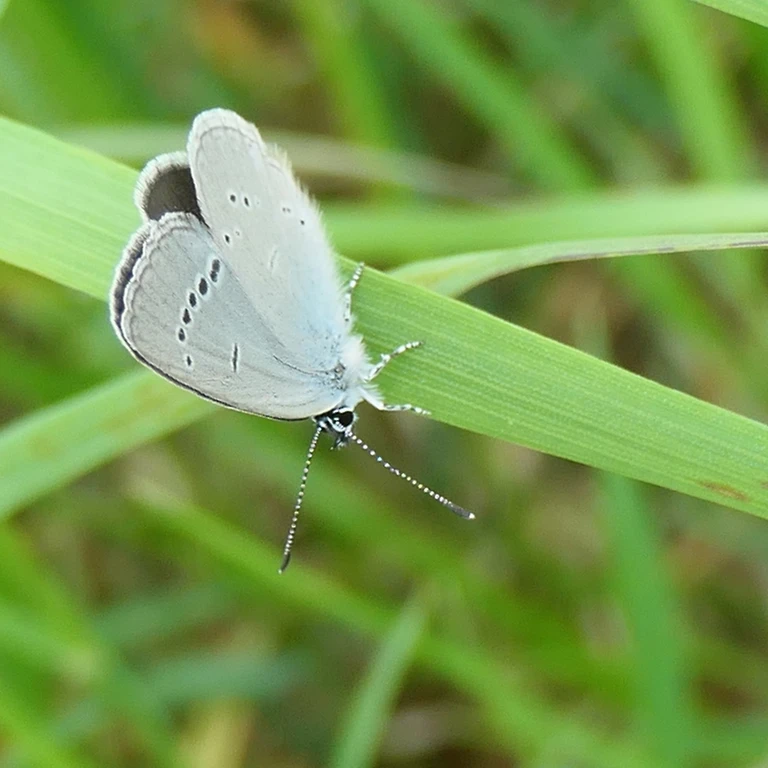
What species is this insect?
Cupido minimus
